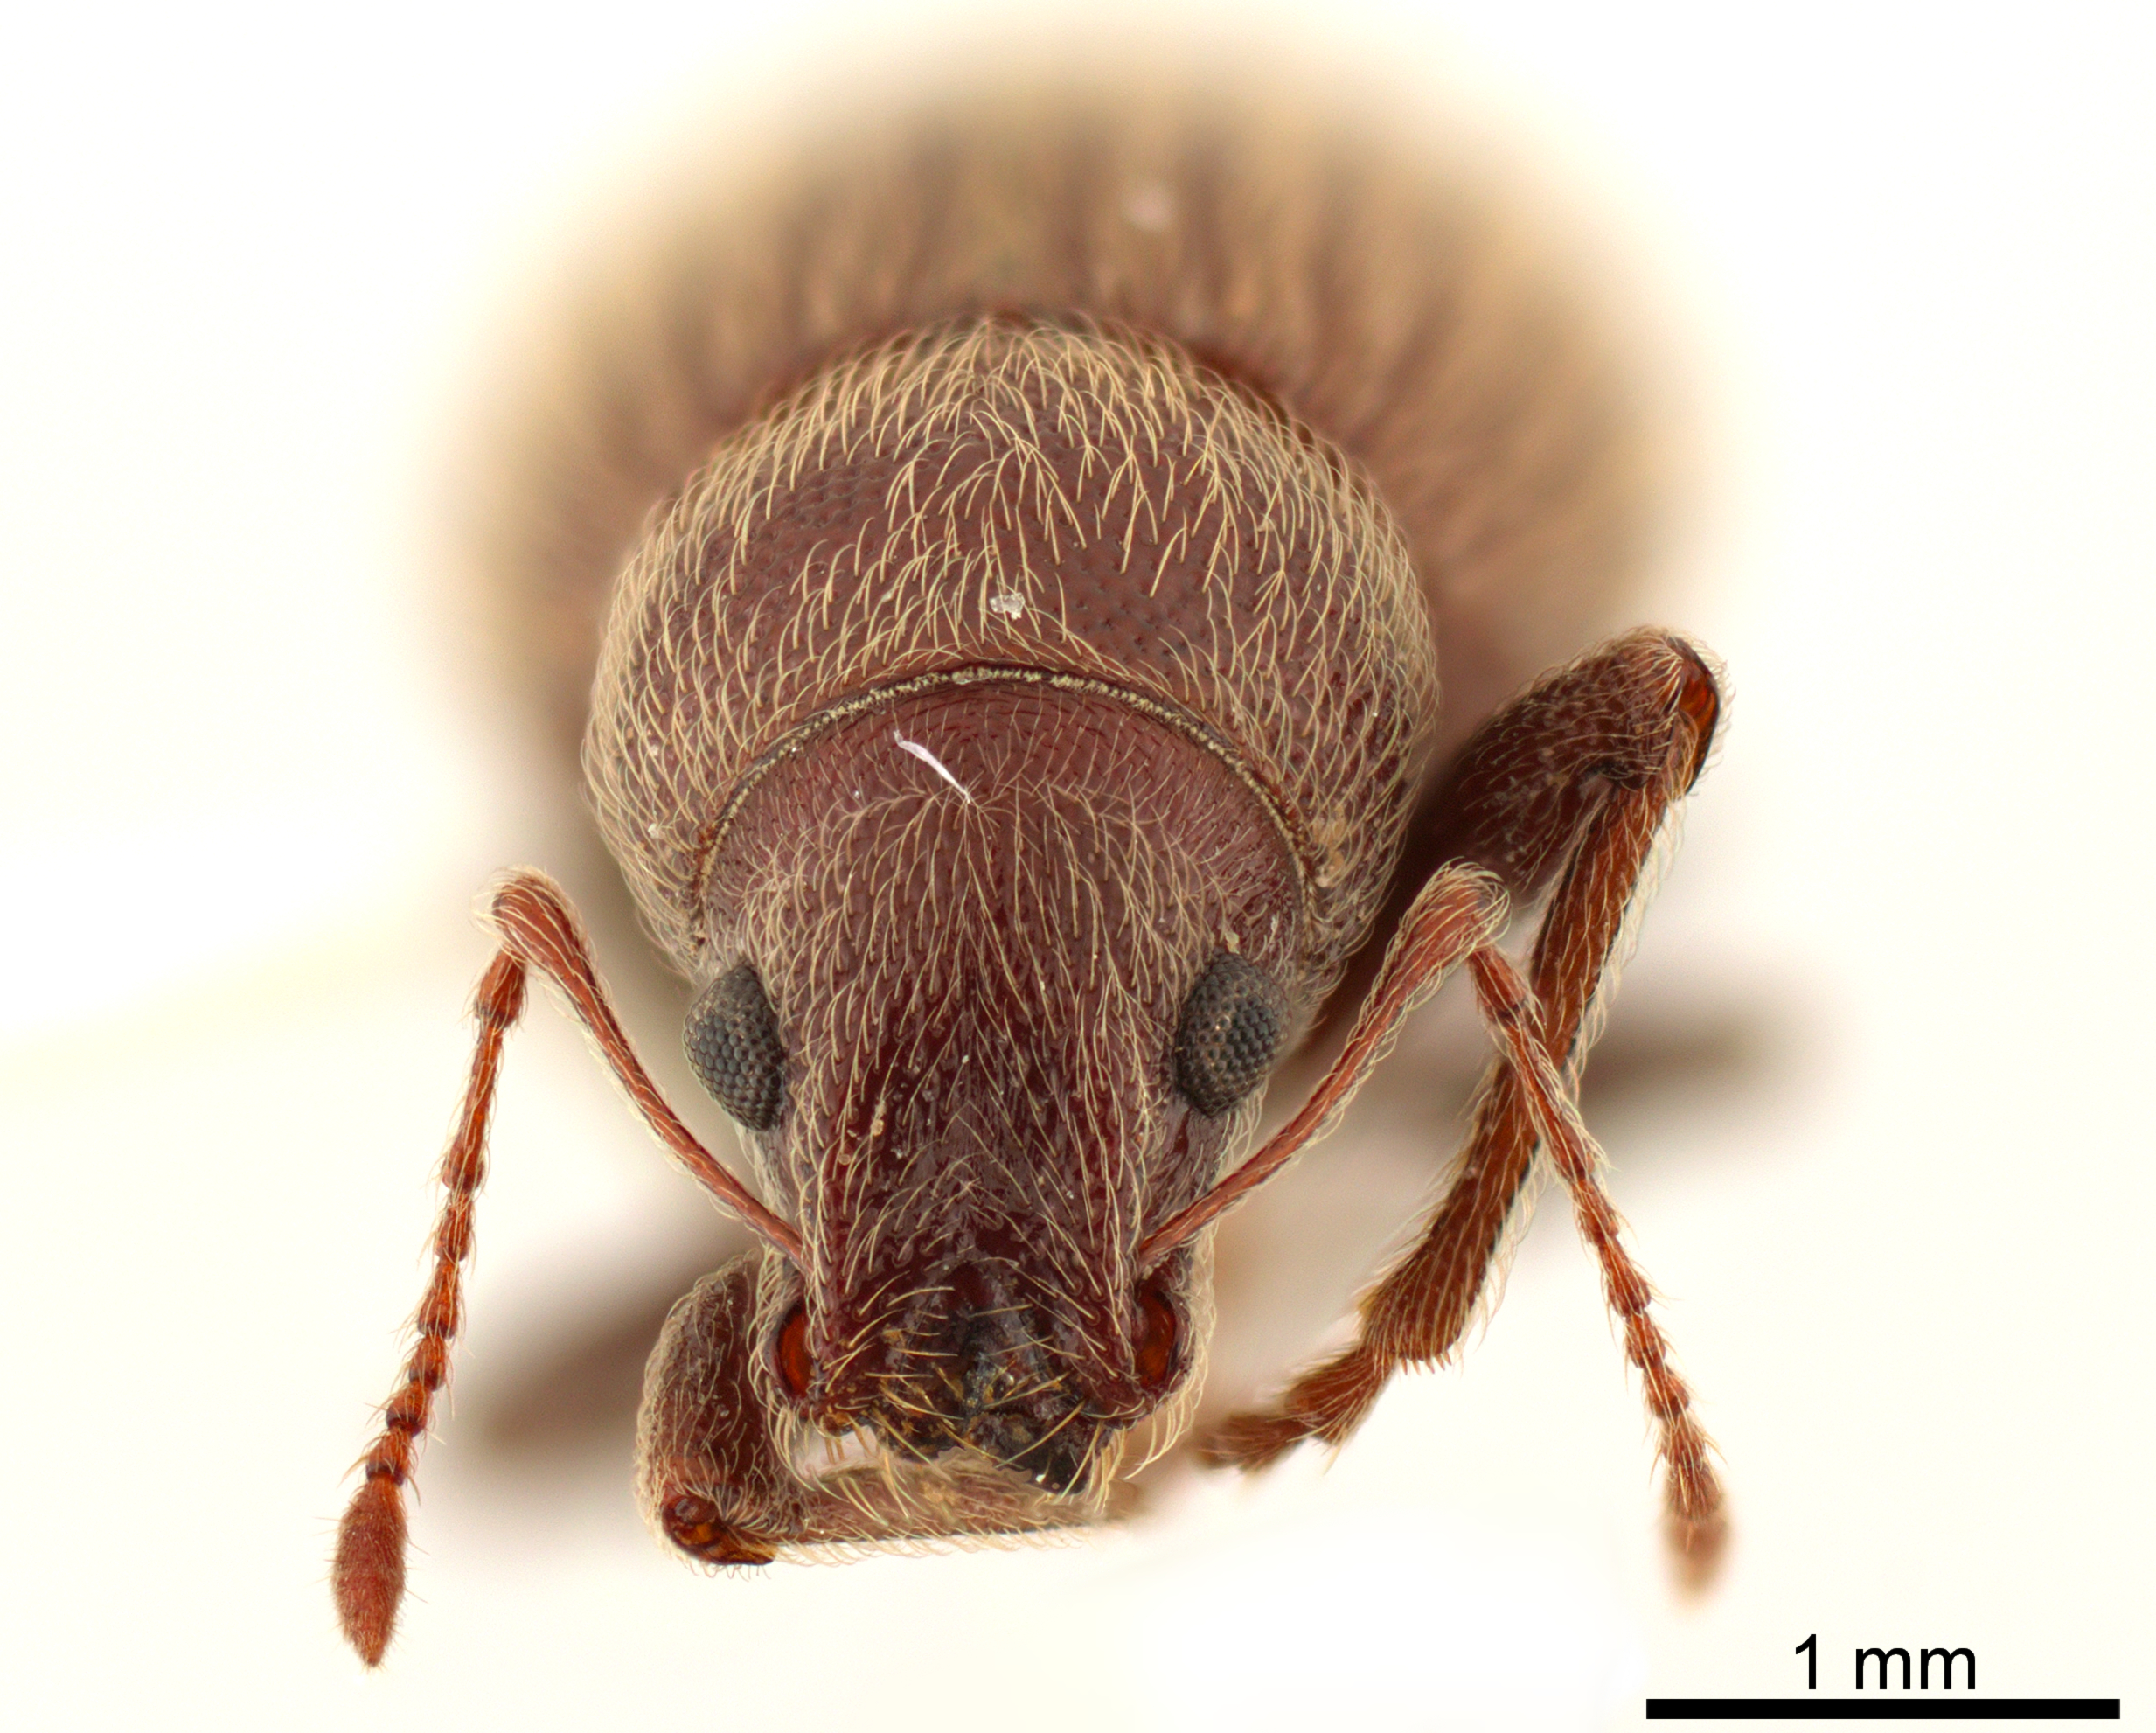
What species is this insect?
Strophomorphus brunneus
